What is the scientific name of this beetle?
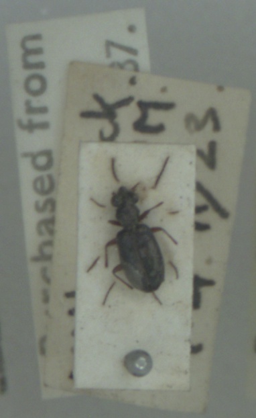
Asaphidion curtum
